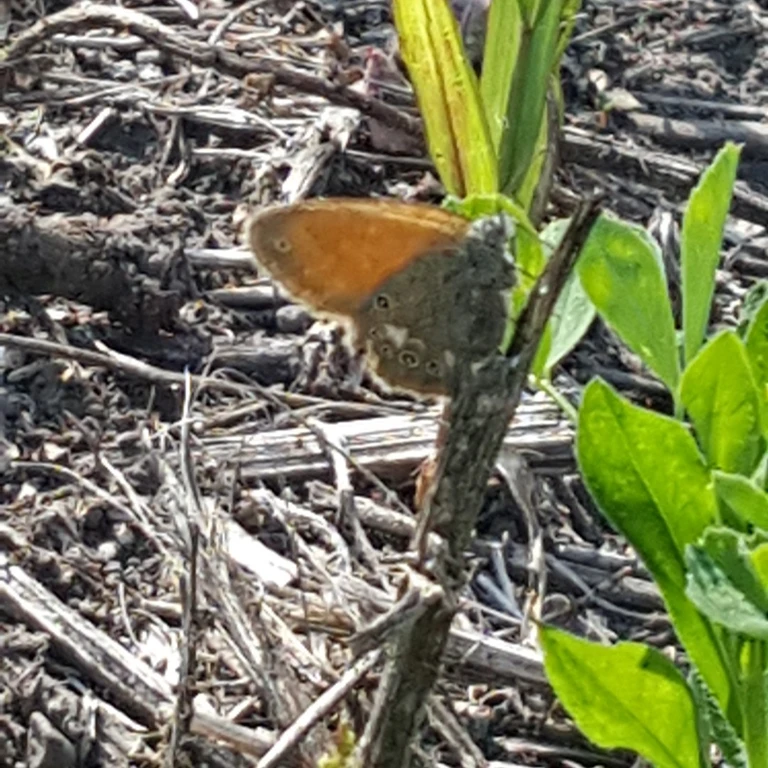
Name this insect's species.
Coenonympha glycerion (also Coenonympha iphis)
